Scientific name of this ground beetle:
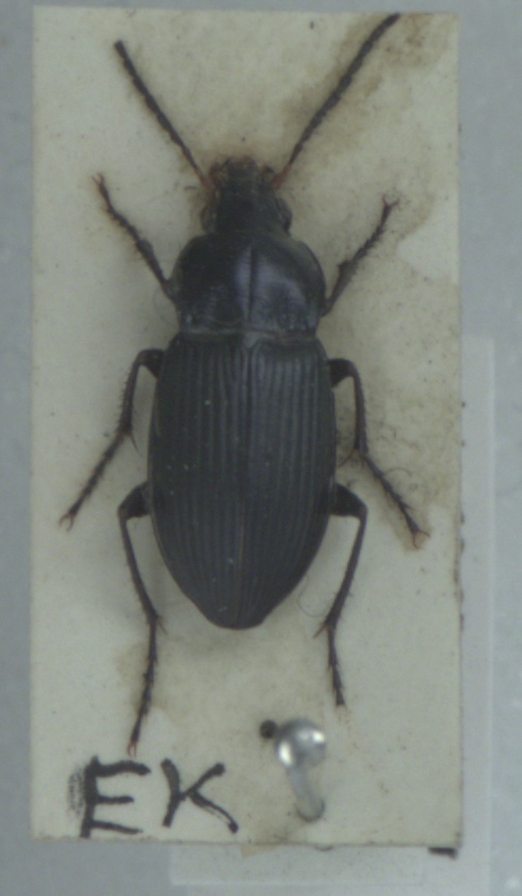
Poecilus cupreus
